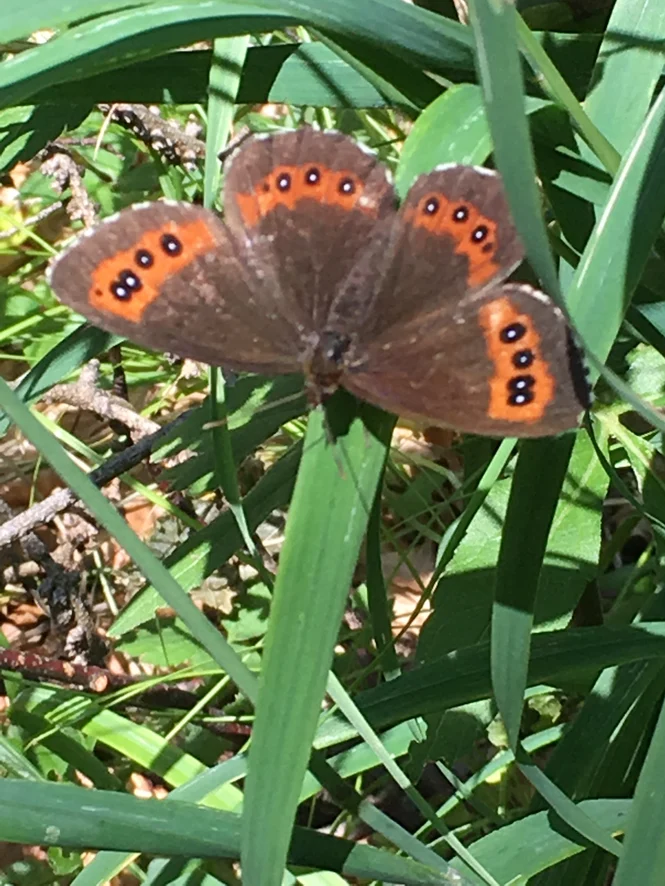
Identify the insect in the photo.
Erebia aethiops
